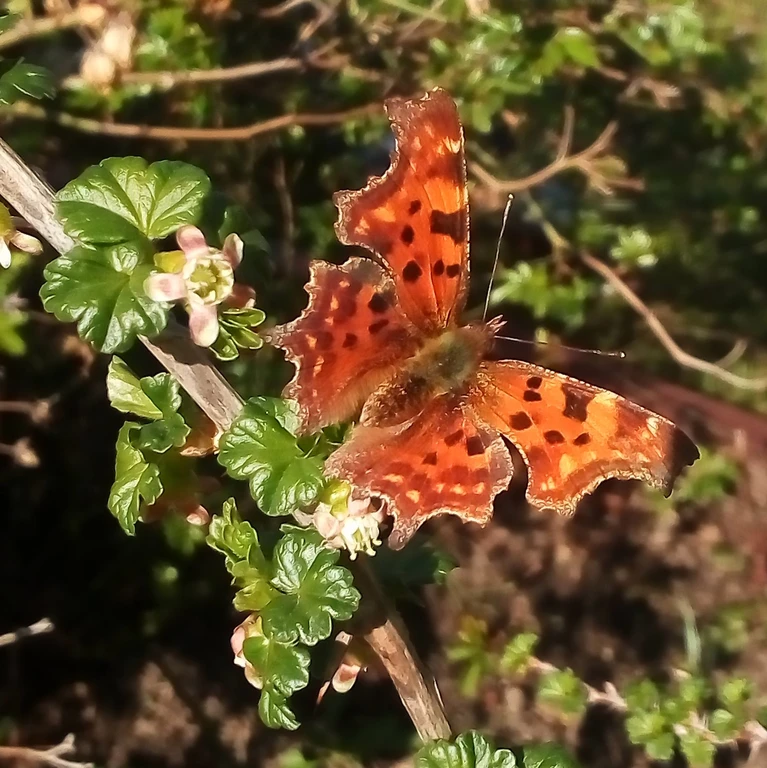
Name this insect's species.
Polygonia c-album
